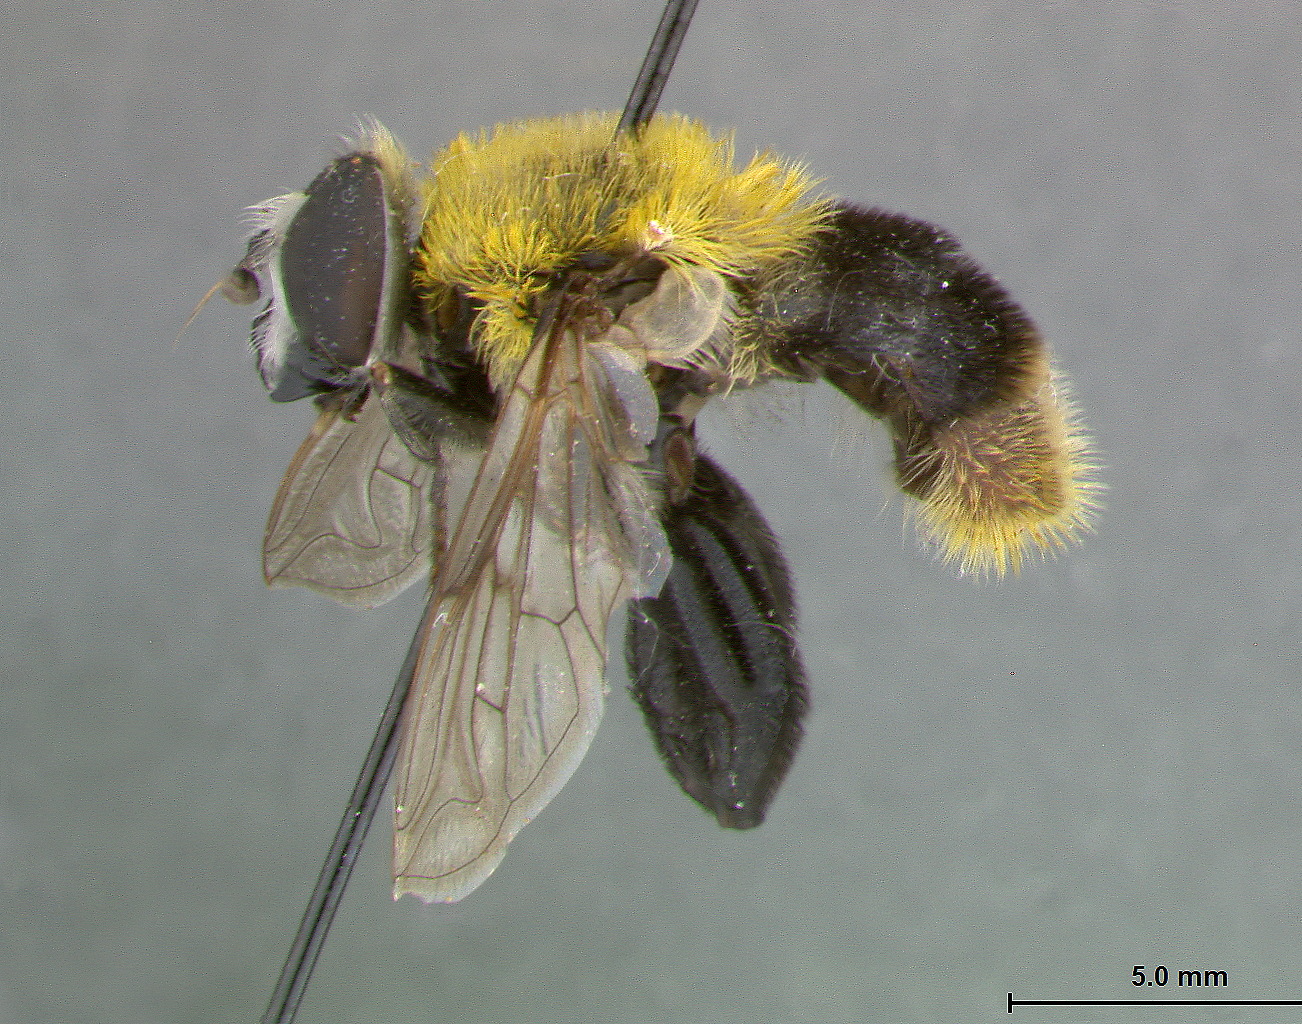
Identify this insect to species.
Mallota flavoterminata
